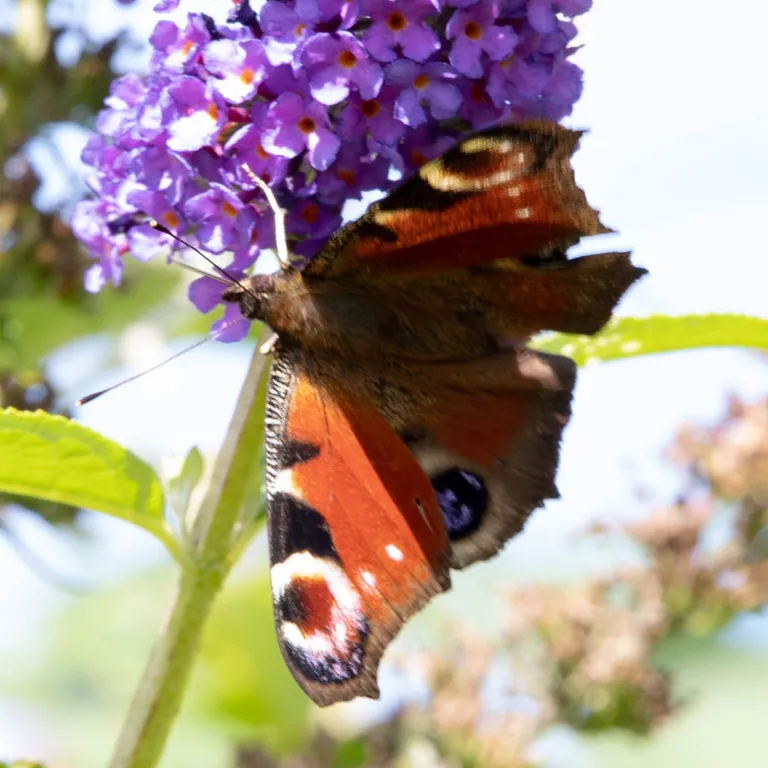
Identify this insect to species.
Aglais io
